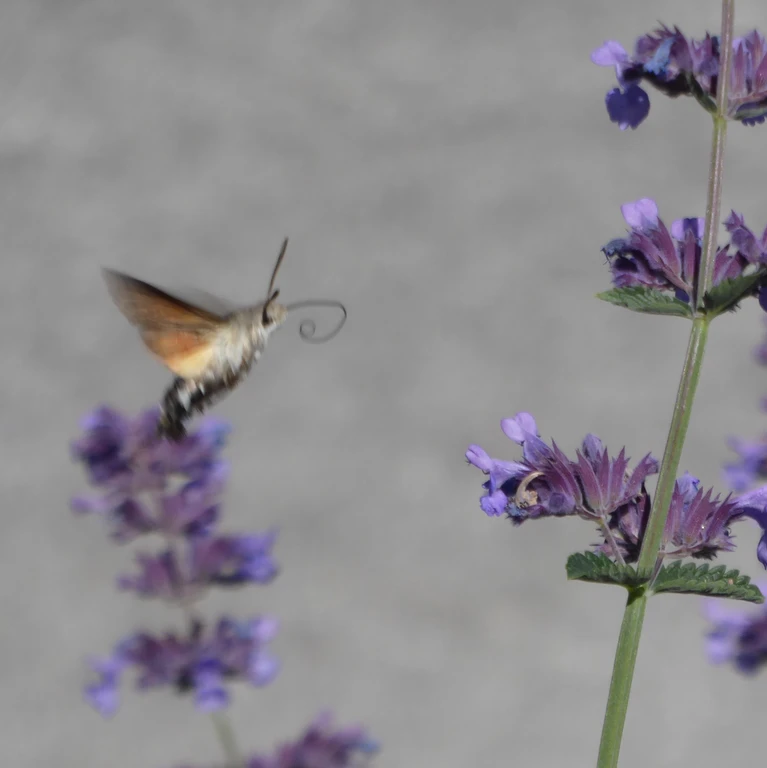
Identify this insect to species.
Macroglossum stellatarum
